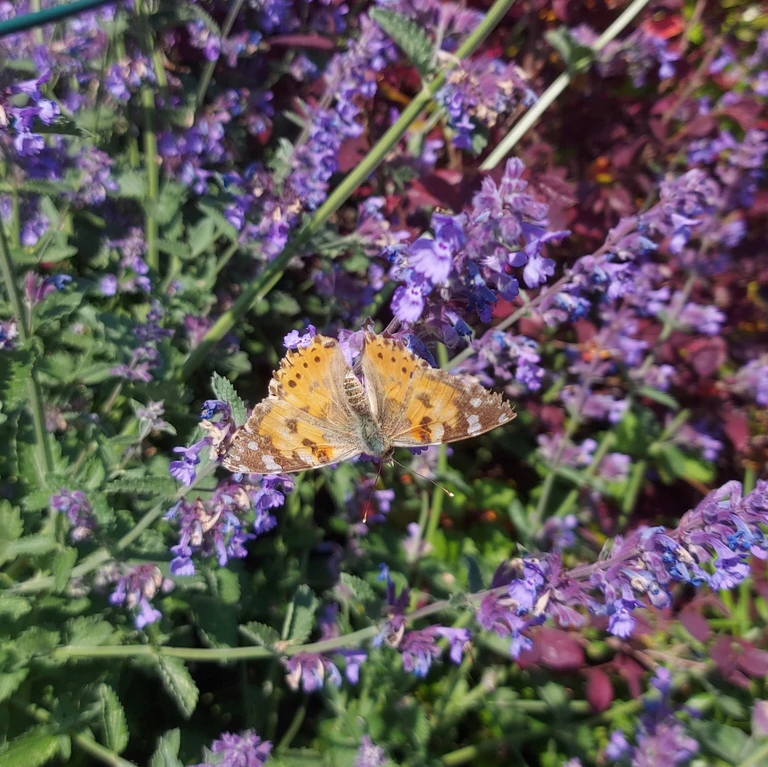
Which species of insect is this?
Vanessa cardui
